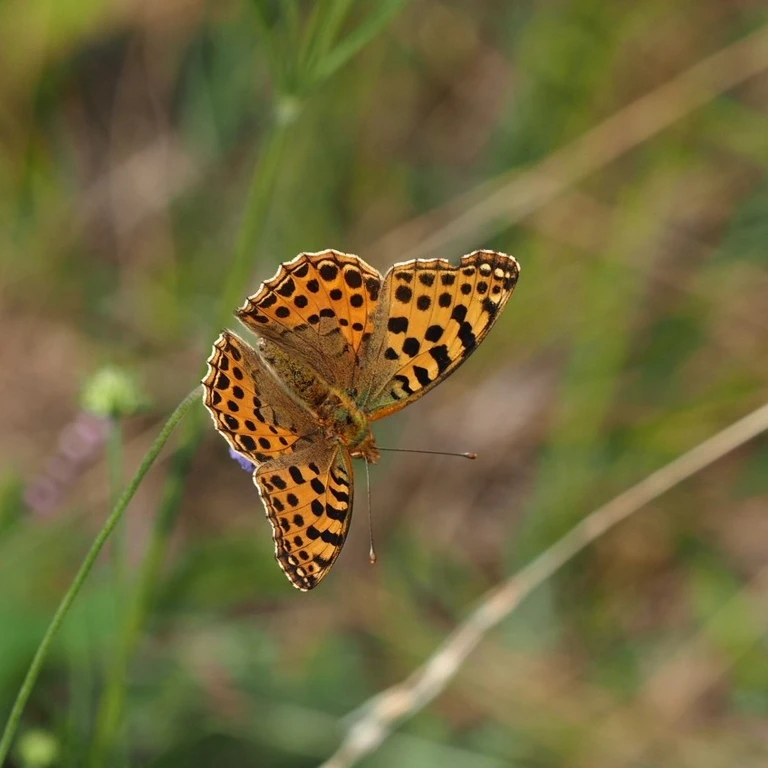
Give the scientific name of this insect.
Issoria lathonia
